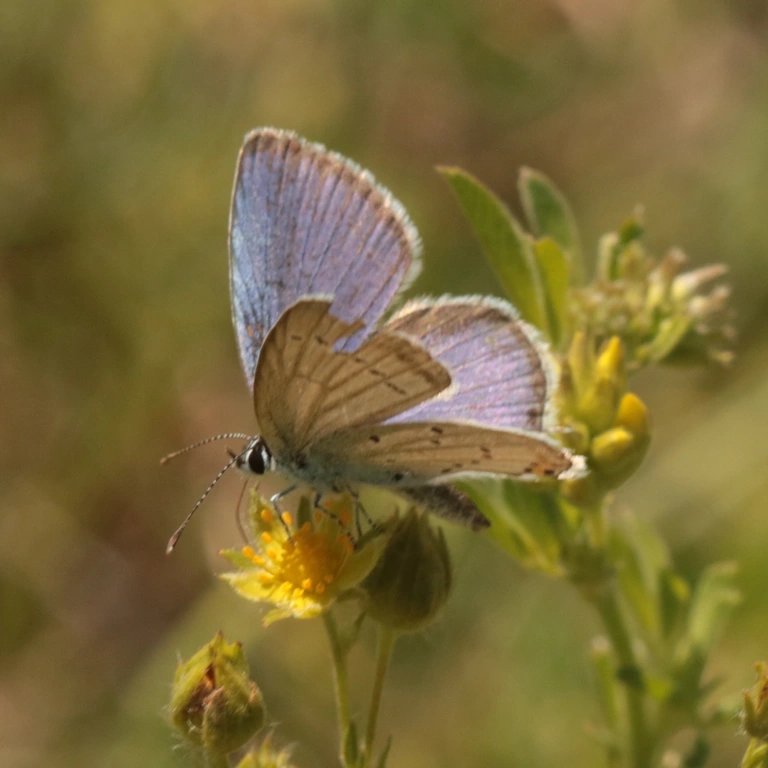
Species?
Cupido argiades (also Elkalyce argiades)
